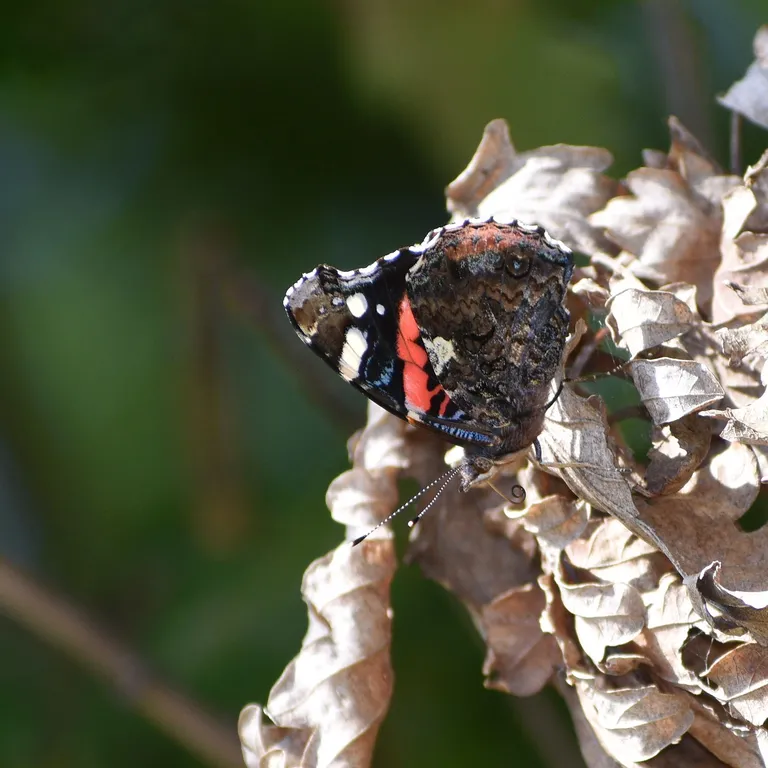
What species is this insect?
Vanessa atalanta
